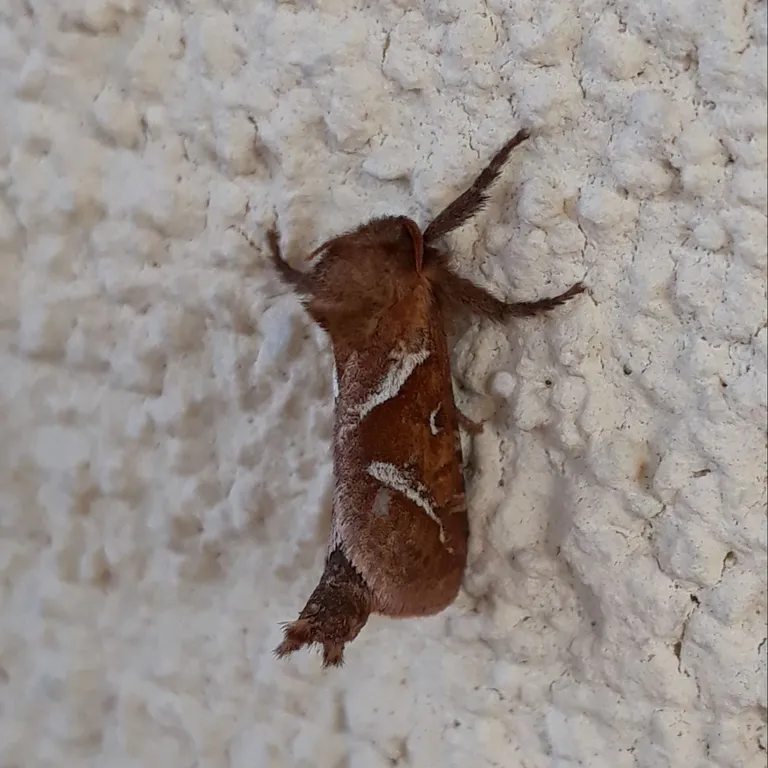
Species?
Triodia sylvina
